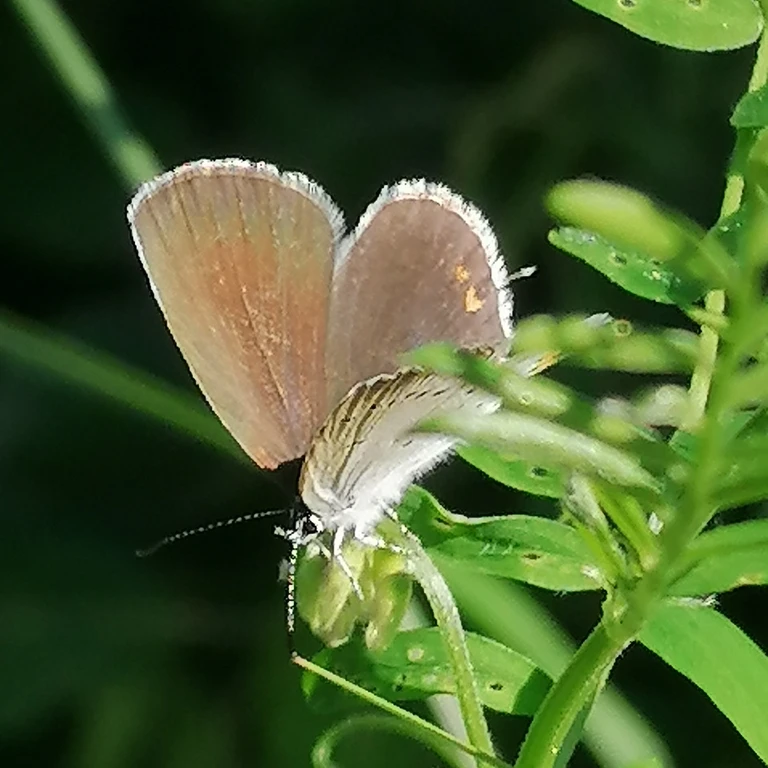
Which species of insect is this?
Cupido argiades (also Elkalyce argiades)
